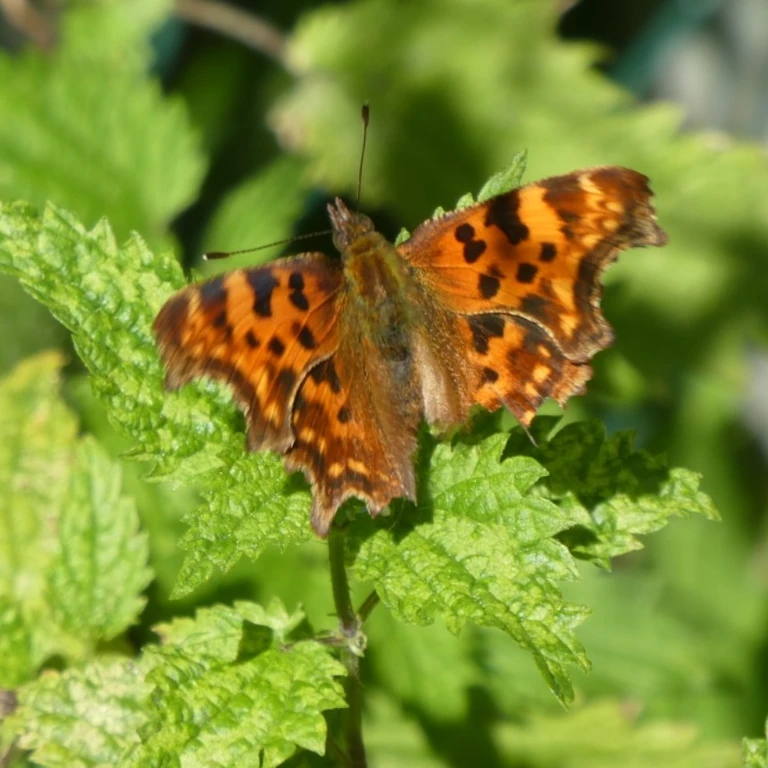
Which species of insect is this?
Polygonia c-album
